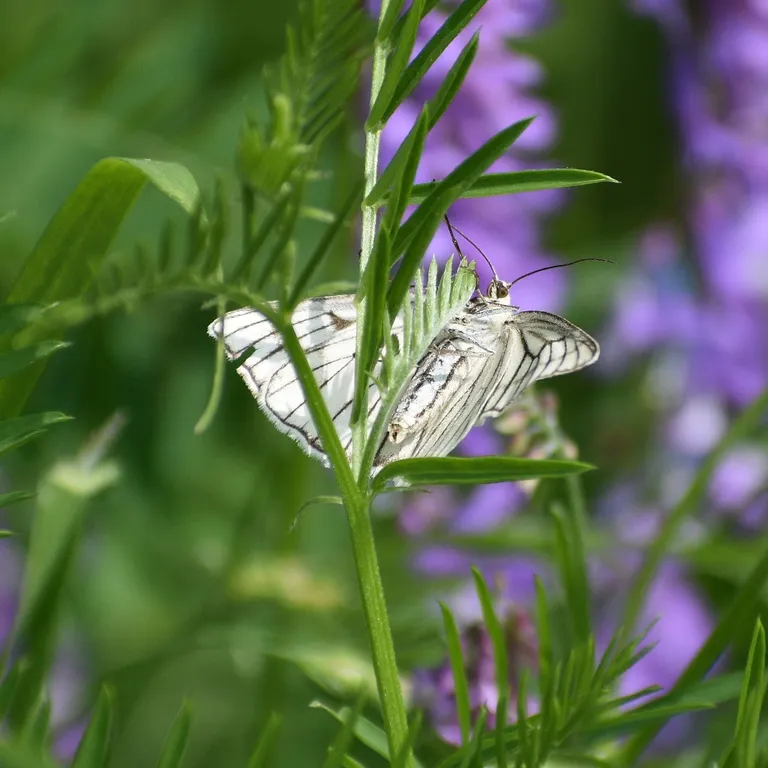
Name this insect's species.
Siona lineata
